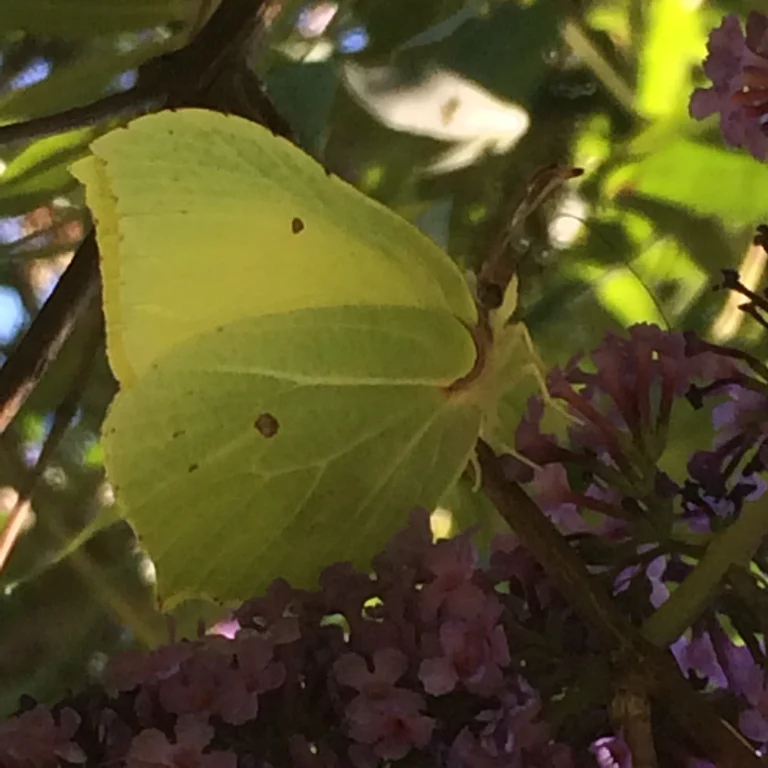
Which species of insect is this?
Gonepteryx rhamni
